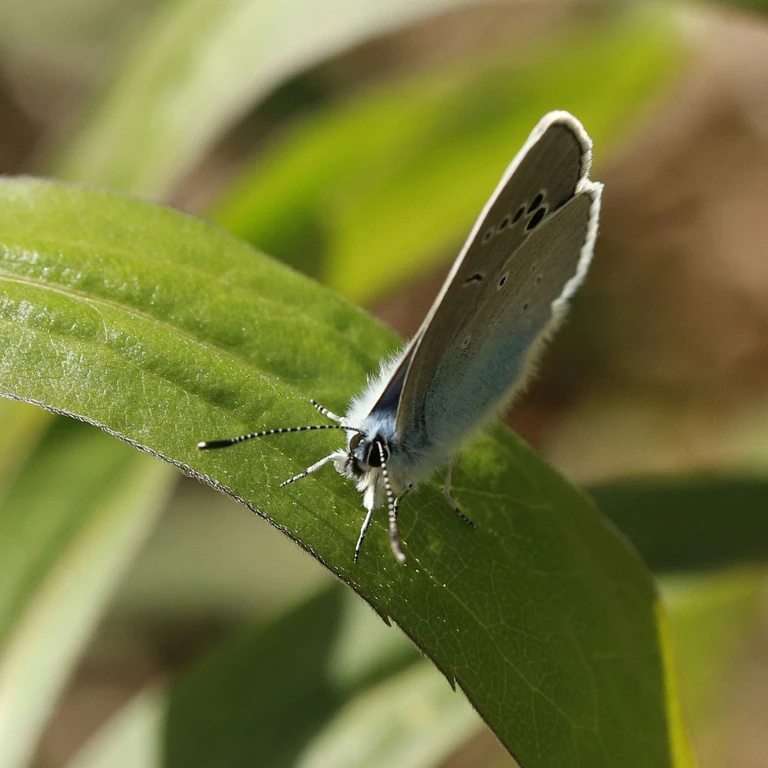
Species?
Glaucopsyche alexis
